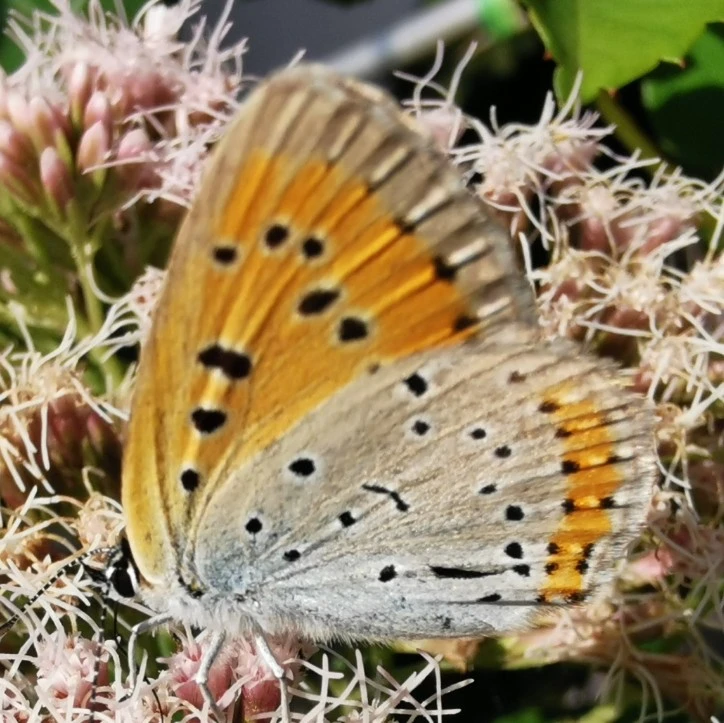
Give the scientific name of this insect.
Lycaena dispar
